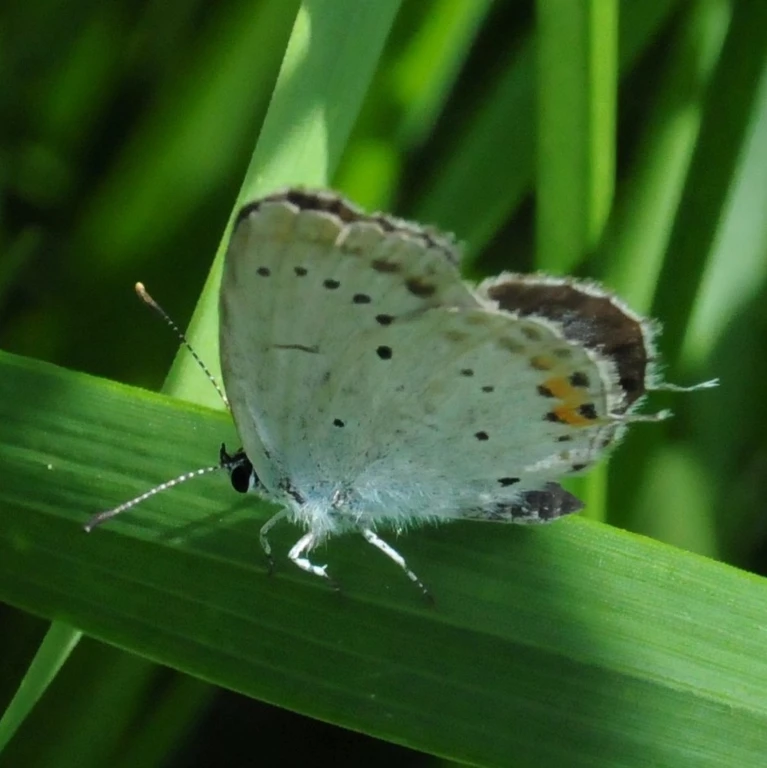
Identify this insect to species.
Cupido argiades (also Elkalyce argiades)
